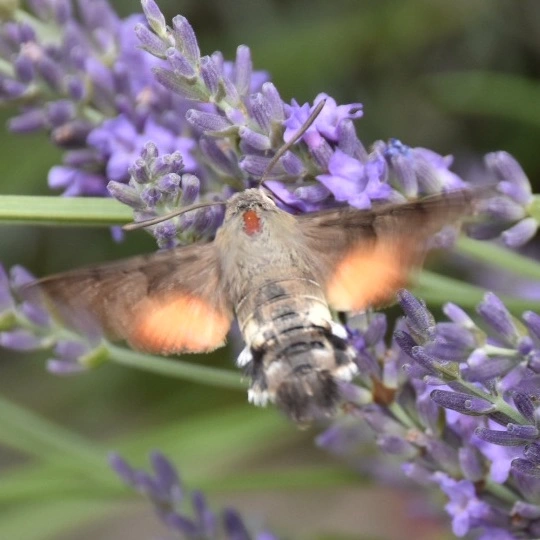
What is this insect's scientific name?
Macroglossum stellatarum
